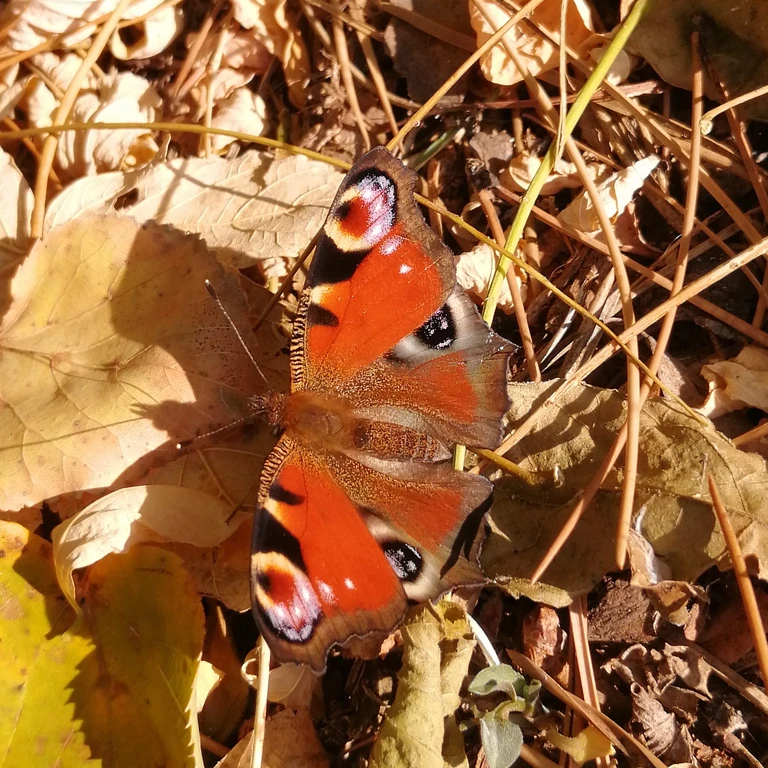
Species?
Aglais io
